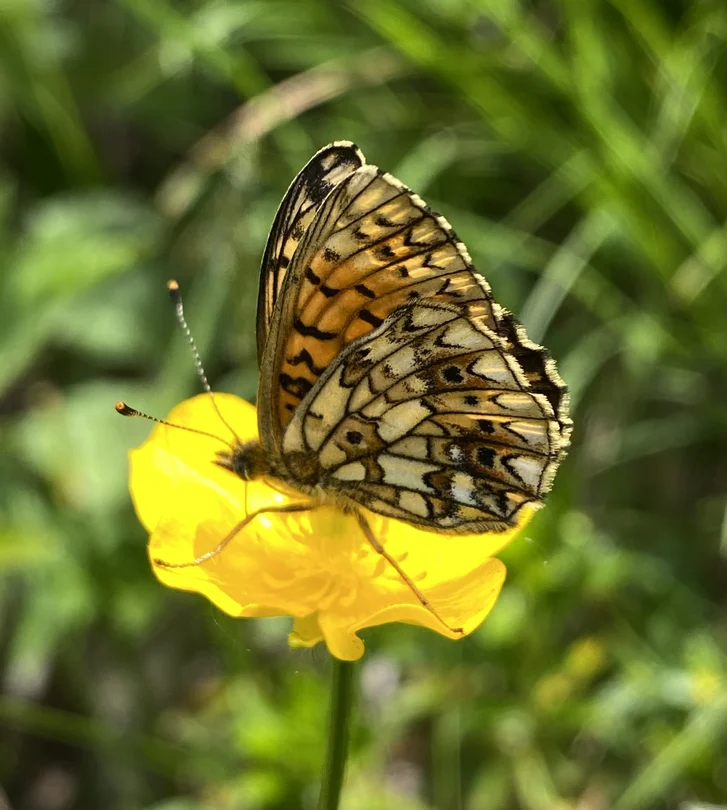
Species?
Boloria selene
